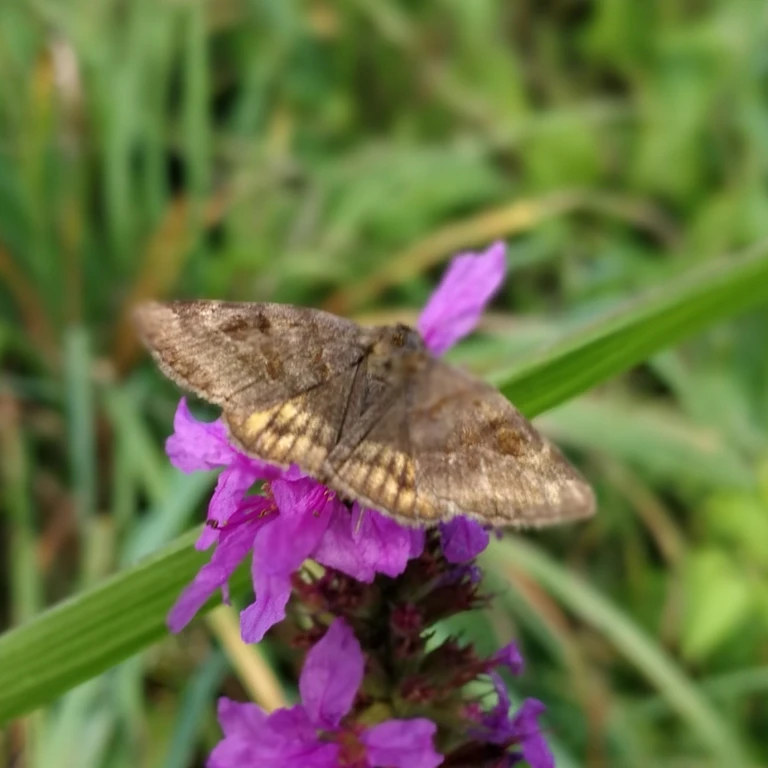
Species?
Euclidia glyphica
